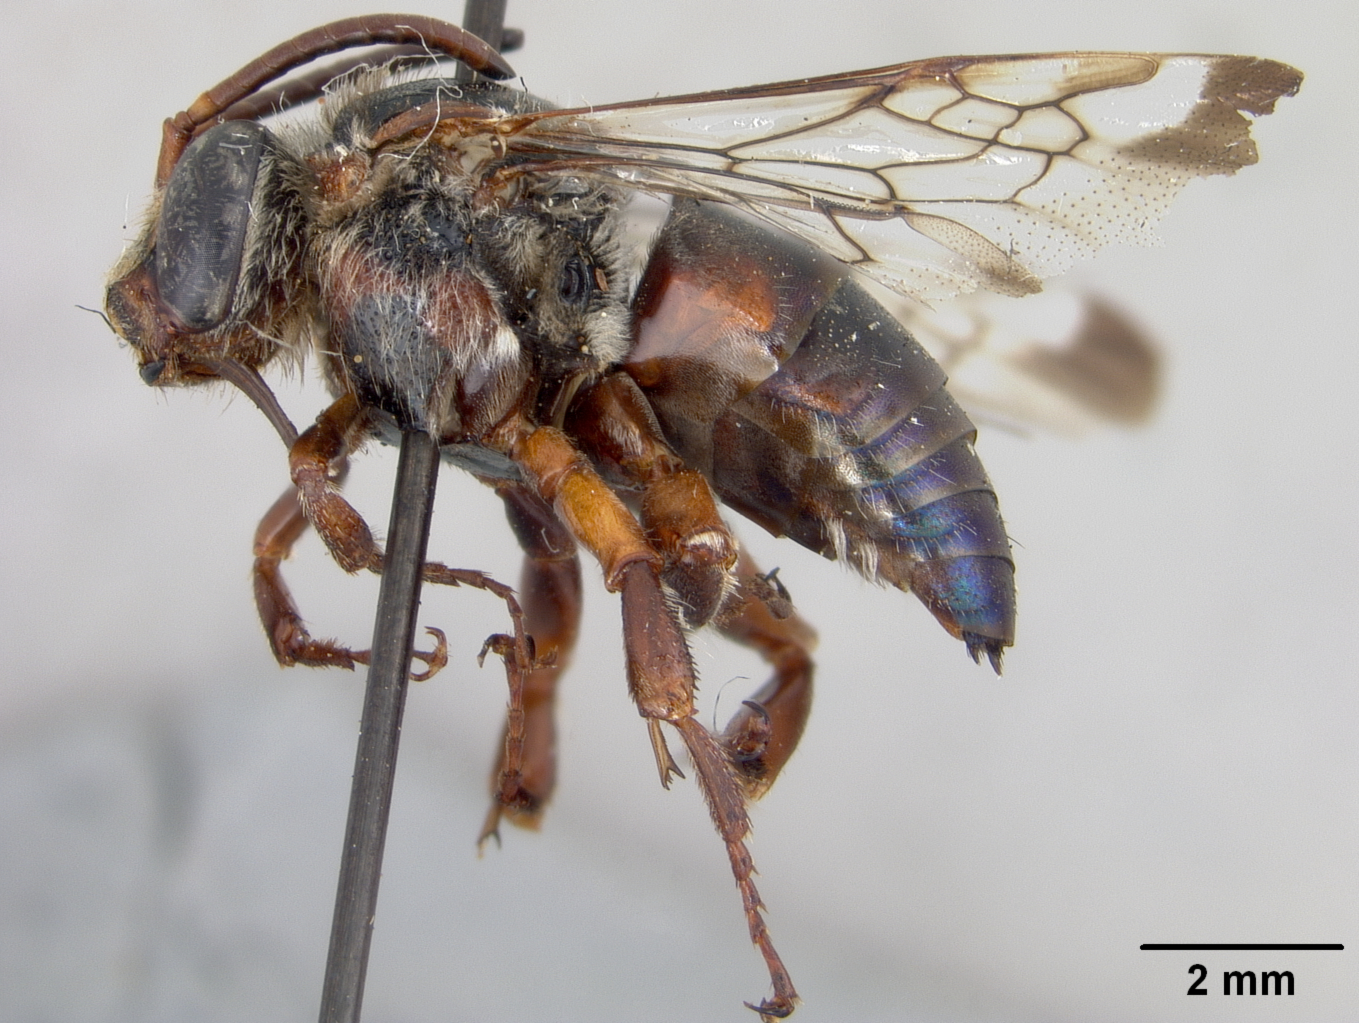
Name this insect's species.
Exaerete melanura
